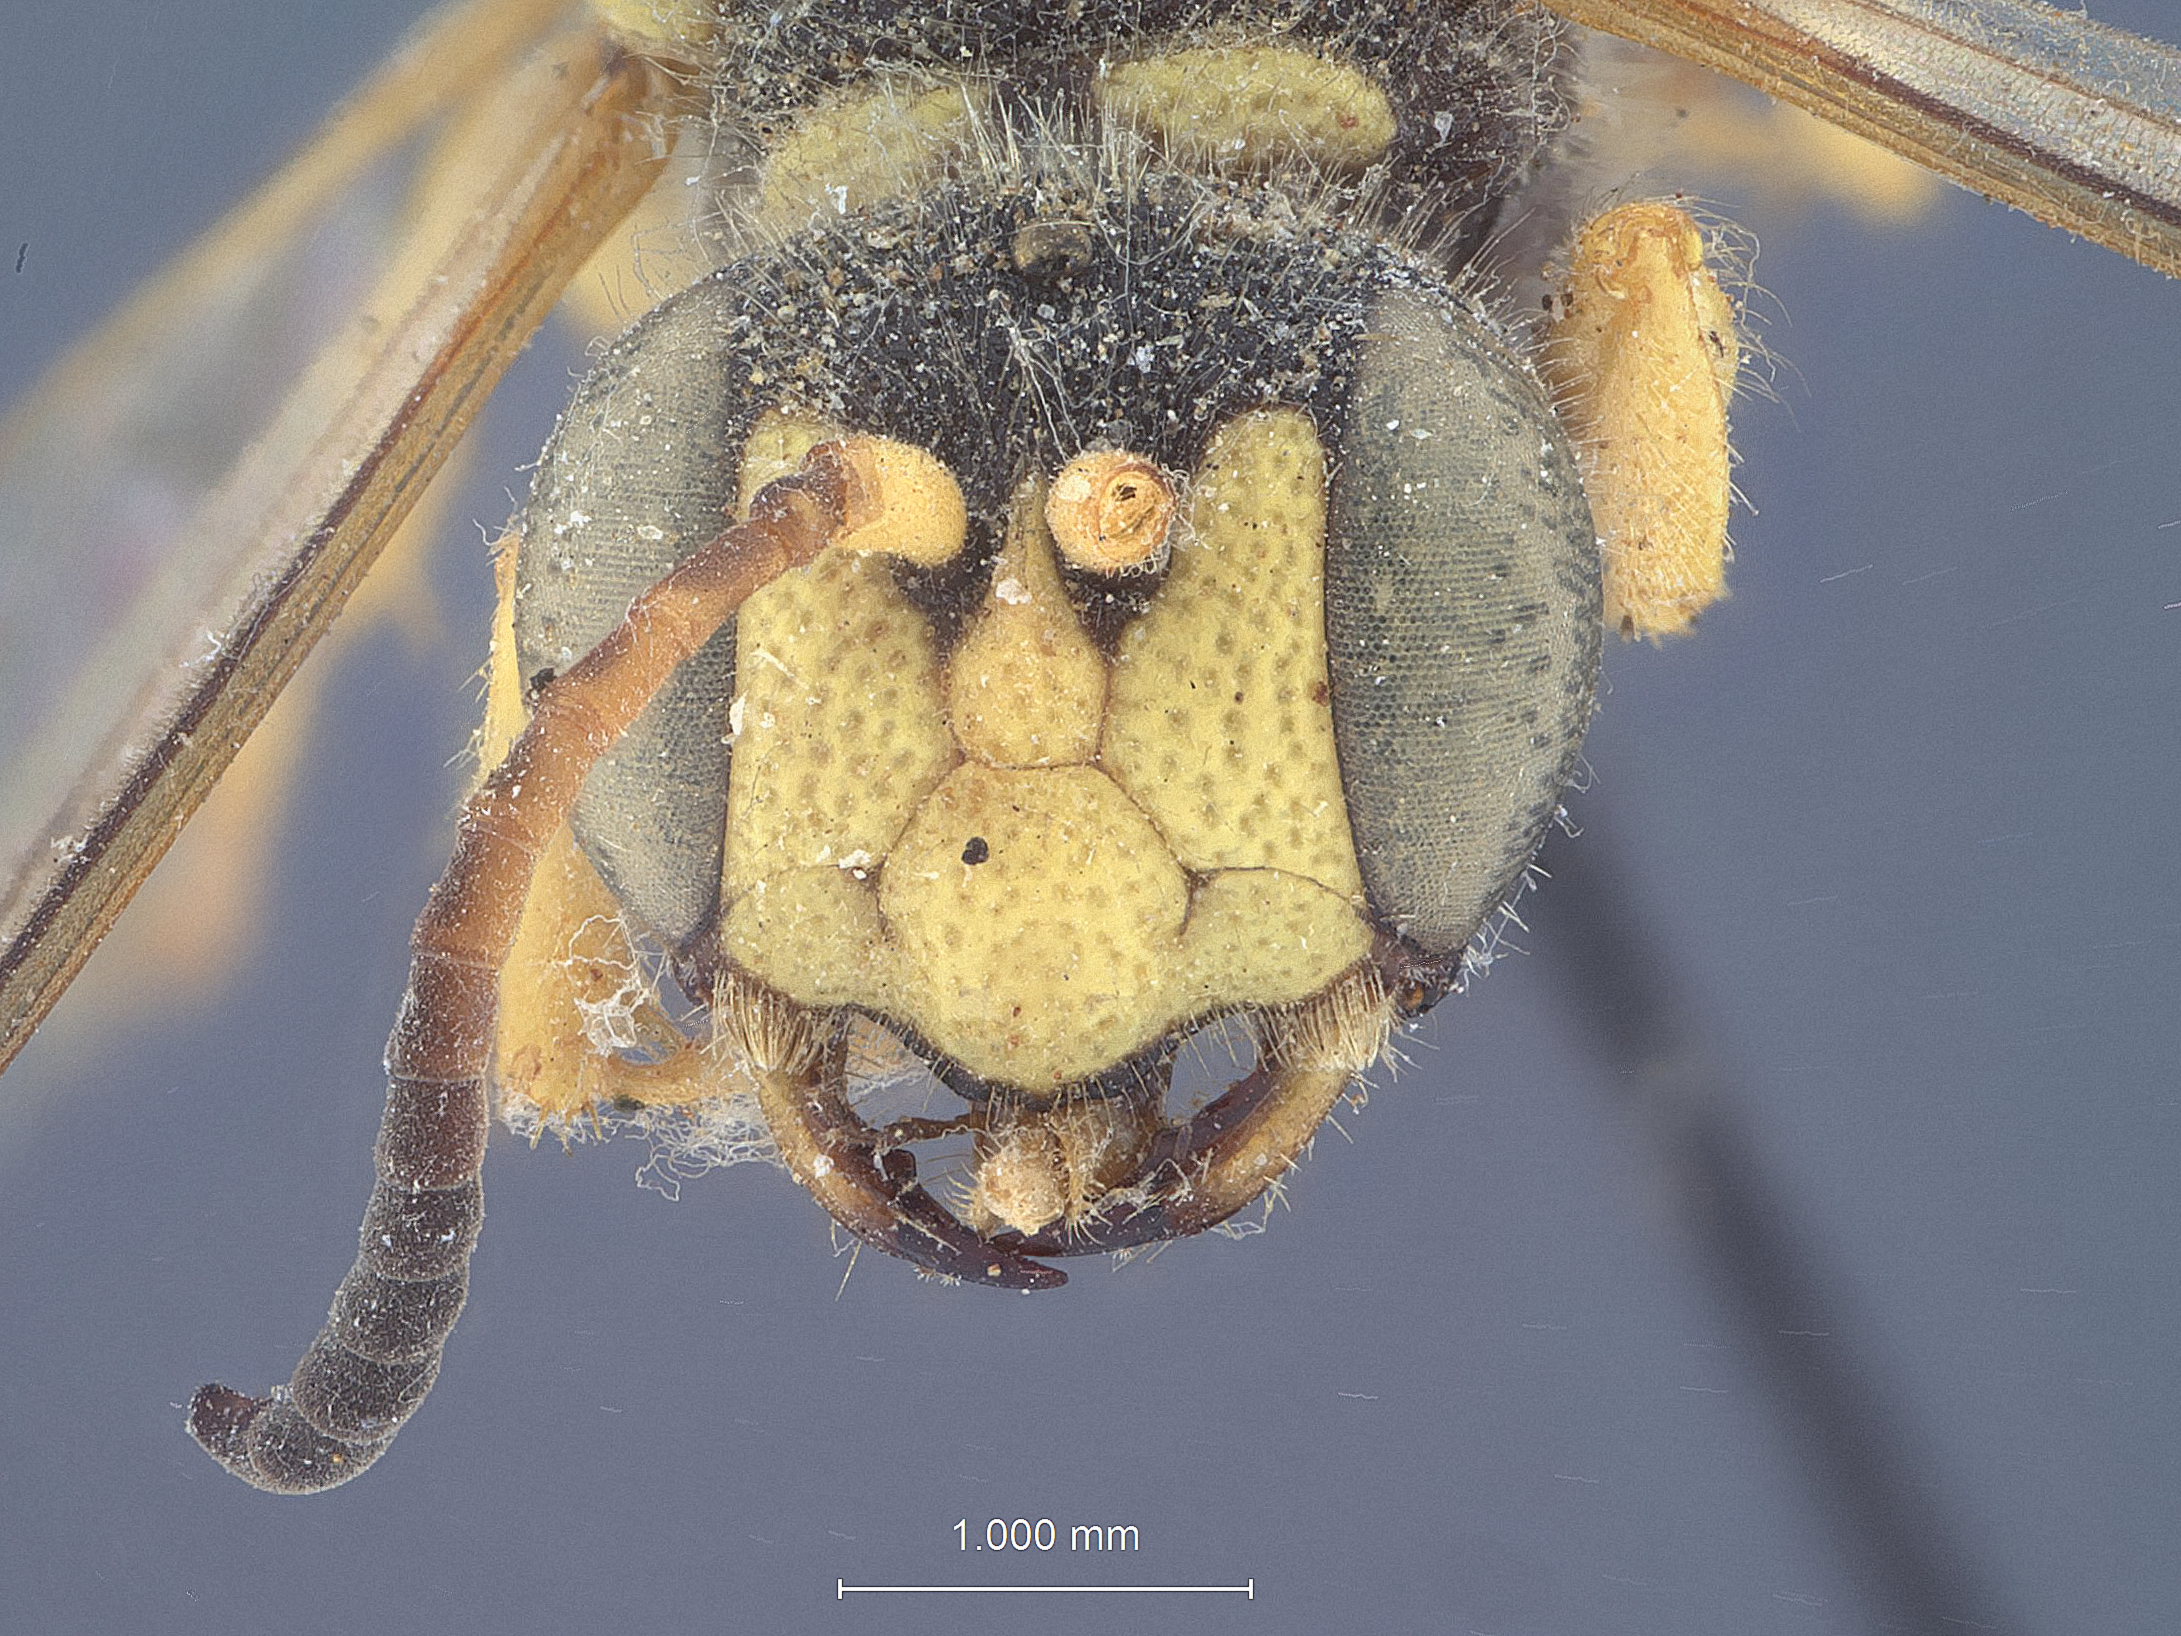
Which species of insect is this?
Cerceris moroderi
